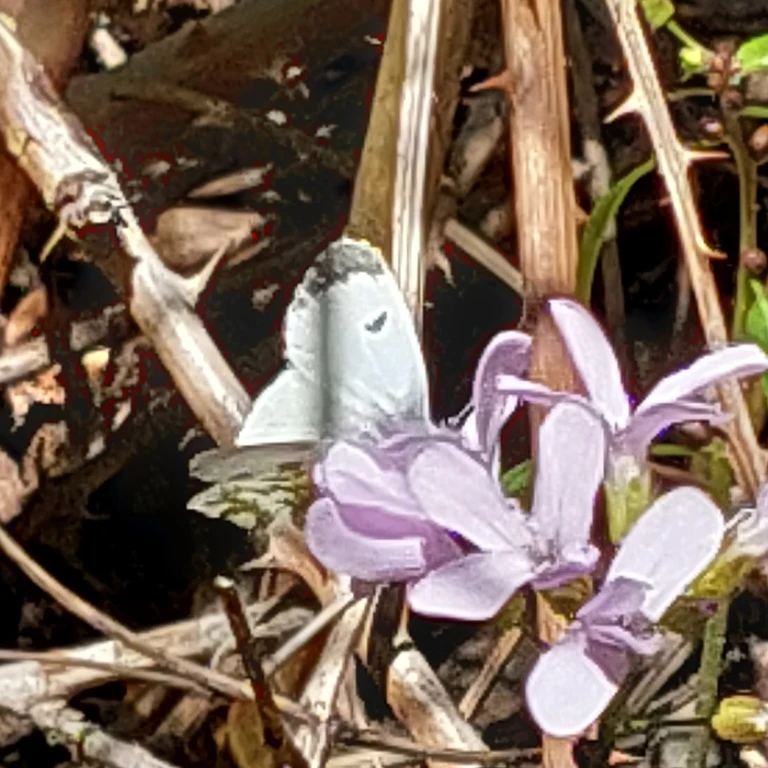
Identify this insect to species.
Anthocharis cardamines
